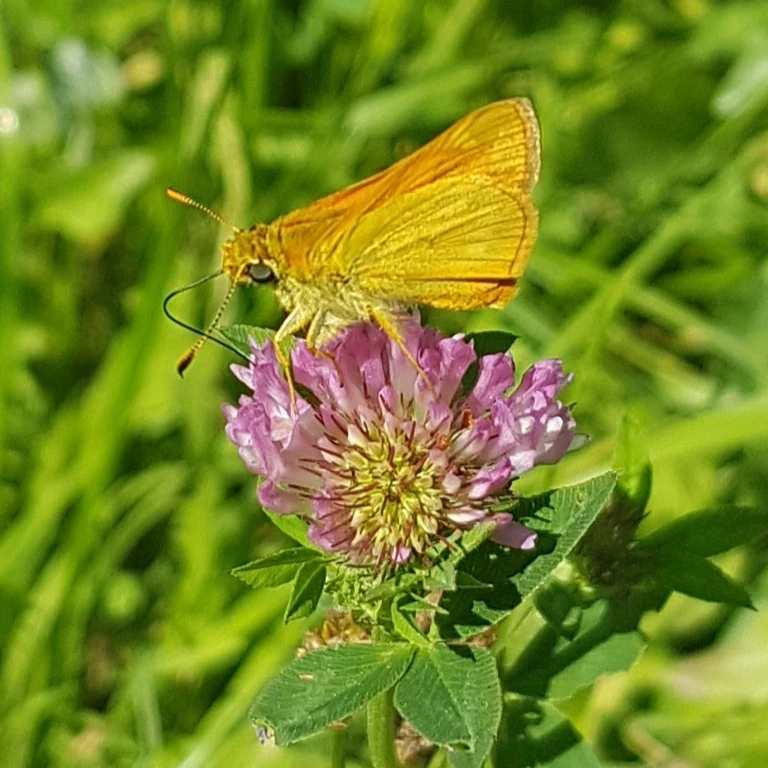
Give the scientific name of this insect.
Ochlodes sylvanus (also Ochlodes venata)
